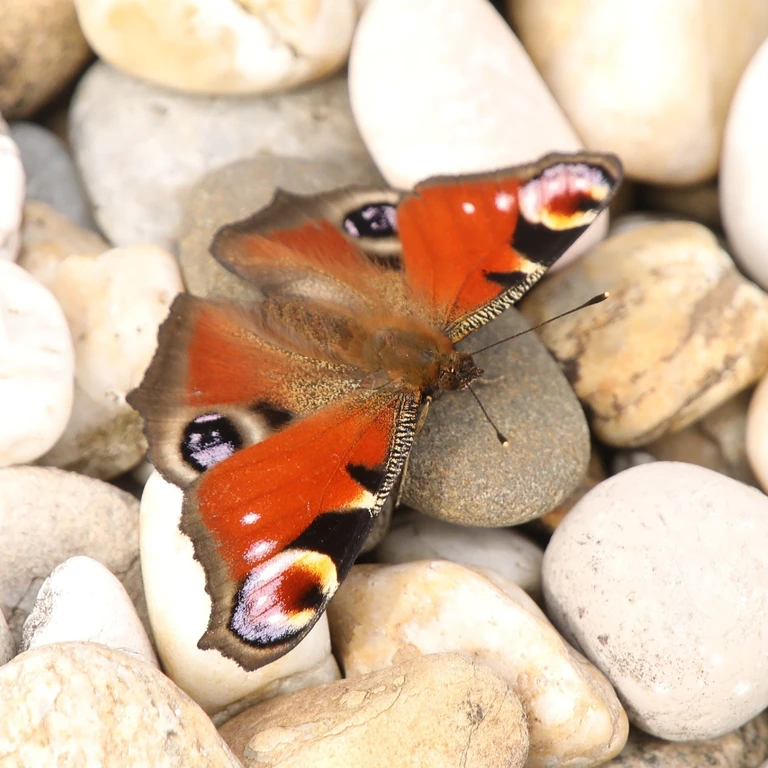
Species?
Aglais io
